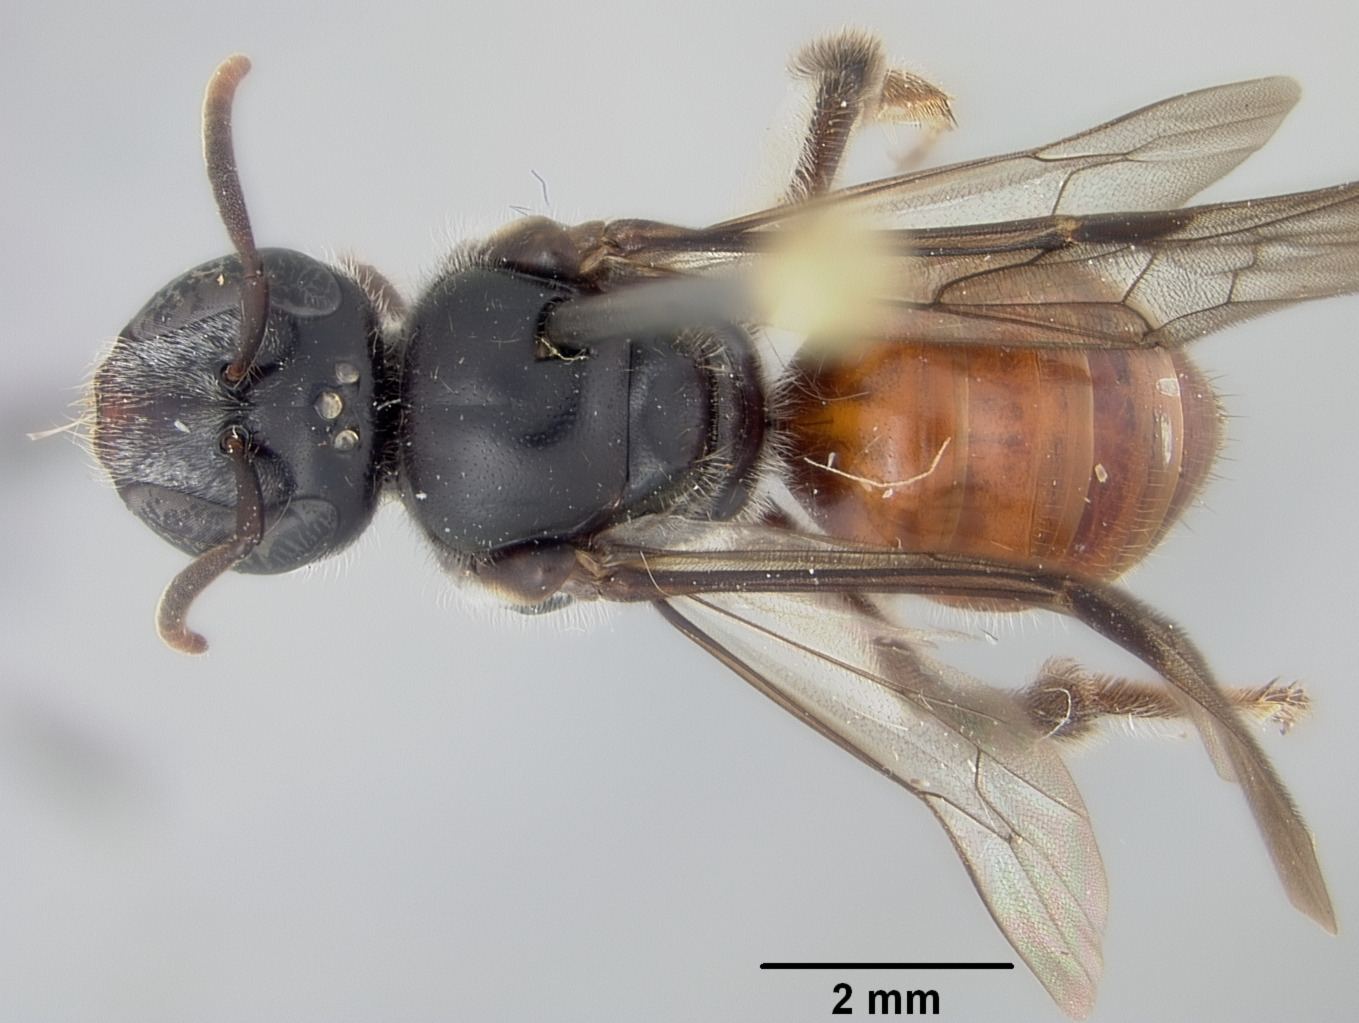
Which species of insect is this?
Halictonomia steineri
